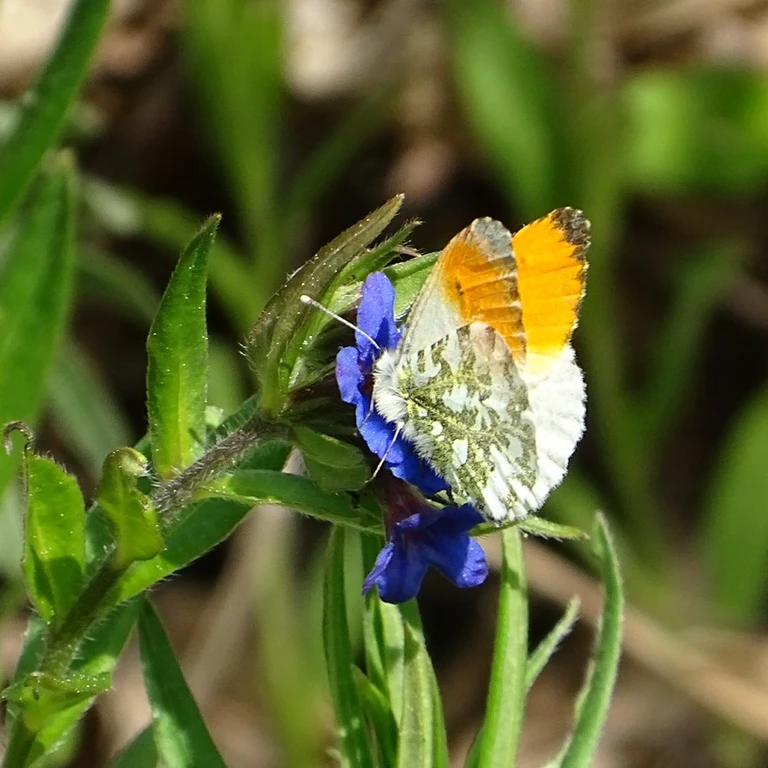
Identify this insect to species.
Anthocharis cardamines
